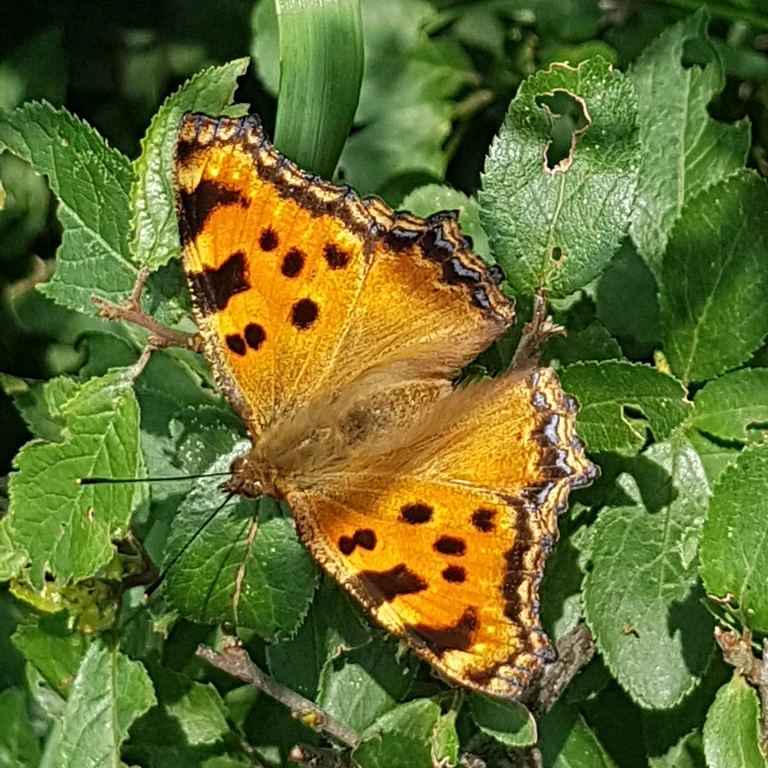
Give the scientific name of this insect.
Nymphalis polychloros
